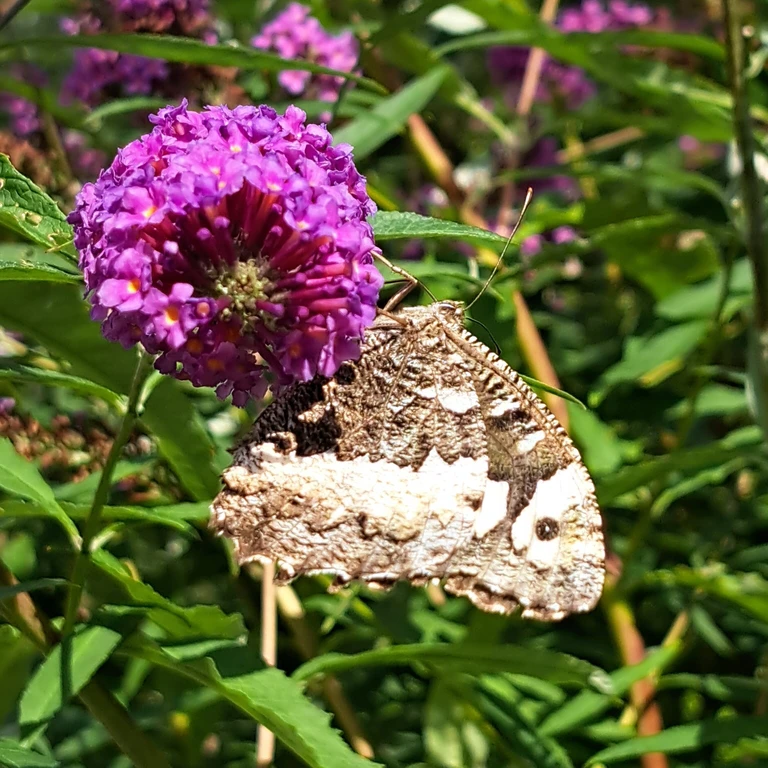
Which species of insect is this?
Brintesia circe
